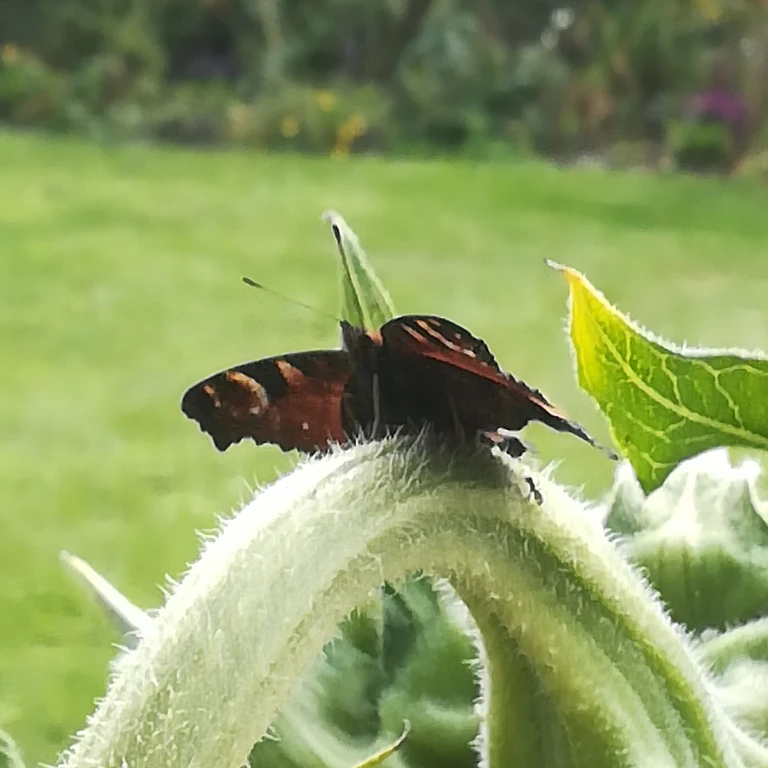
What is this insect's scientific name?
Aglais io
